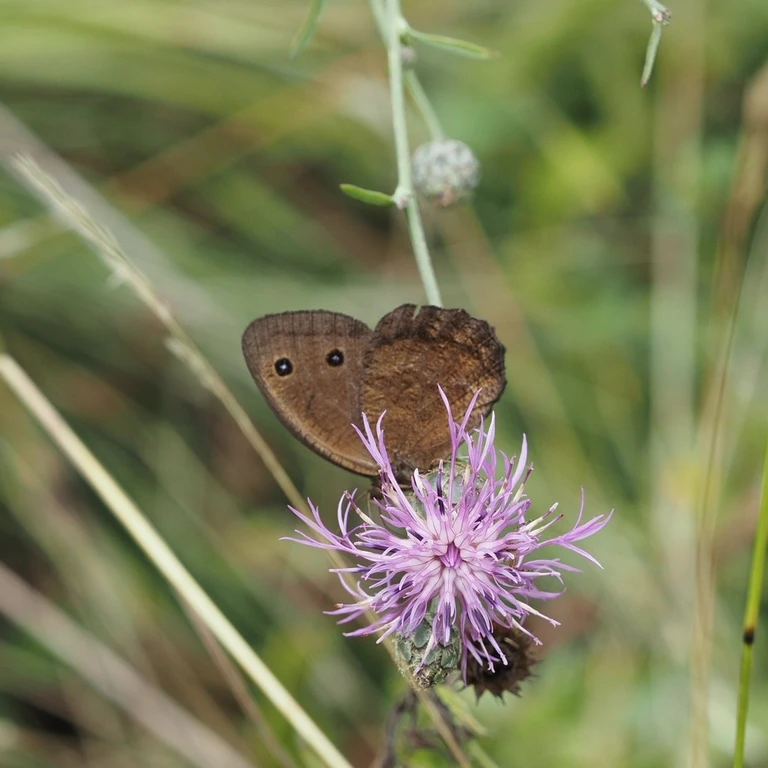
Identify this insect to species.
Minois dryas
